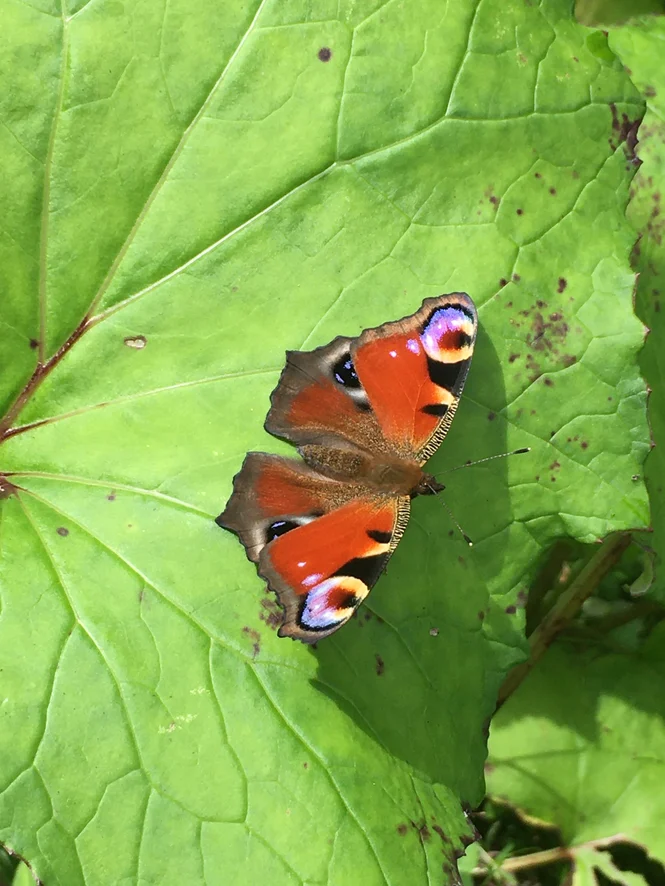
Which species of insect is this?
Aglais io
